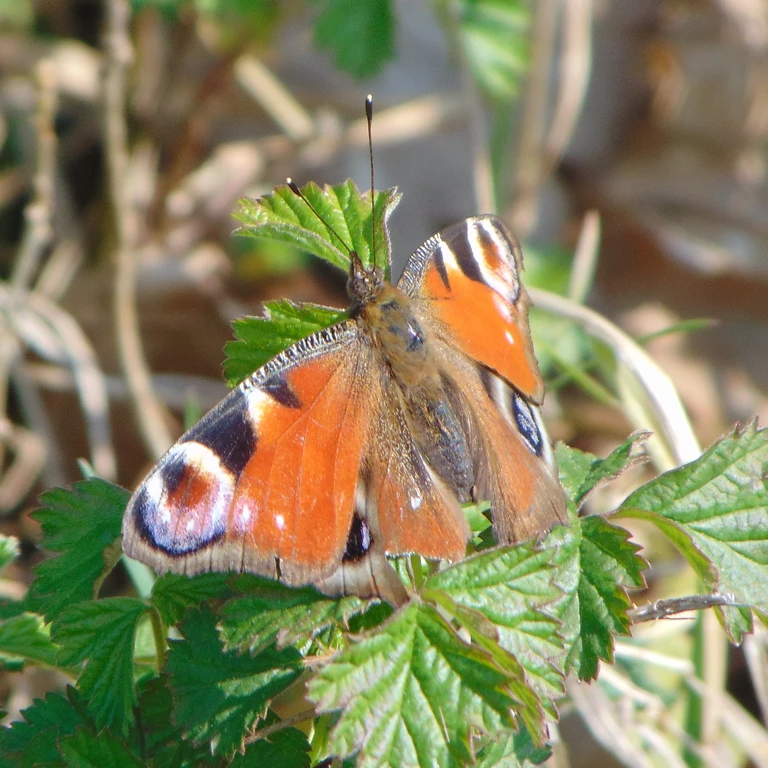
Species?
Aglais io
